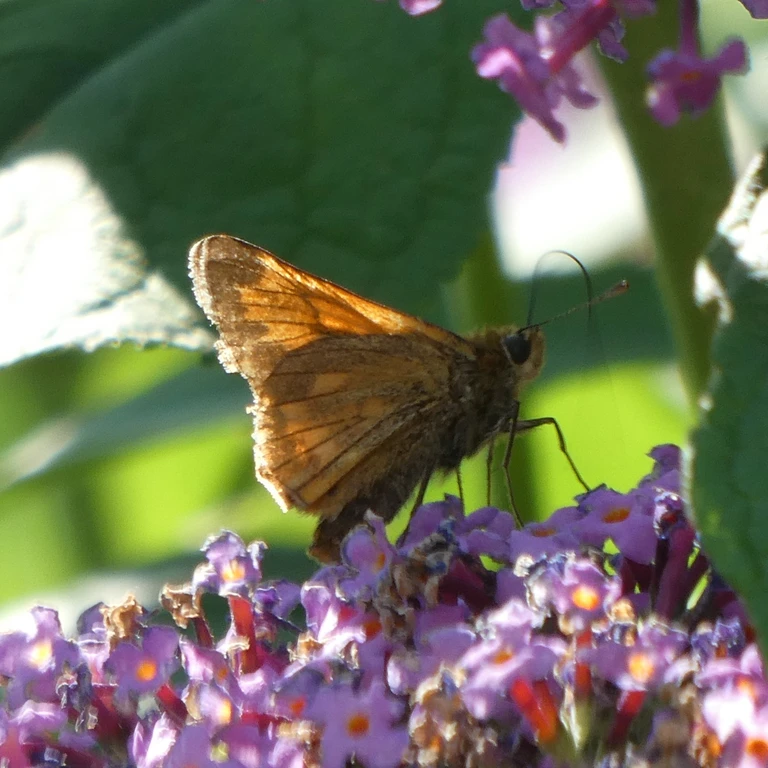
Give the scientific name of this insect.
Ochlodes sylvanus (also Ochlodes venata)
